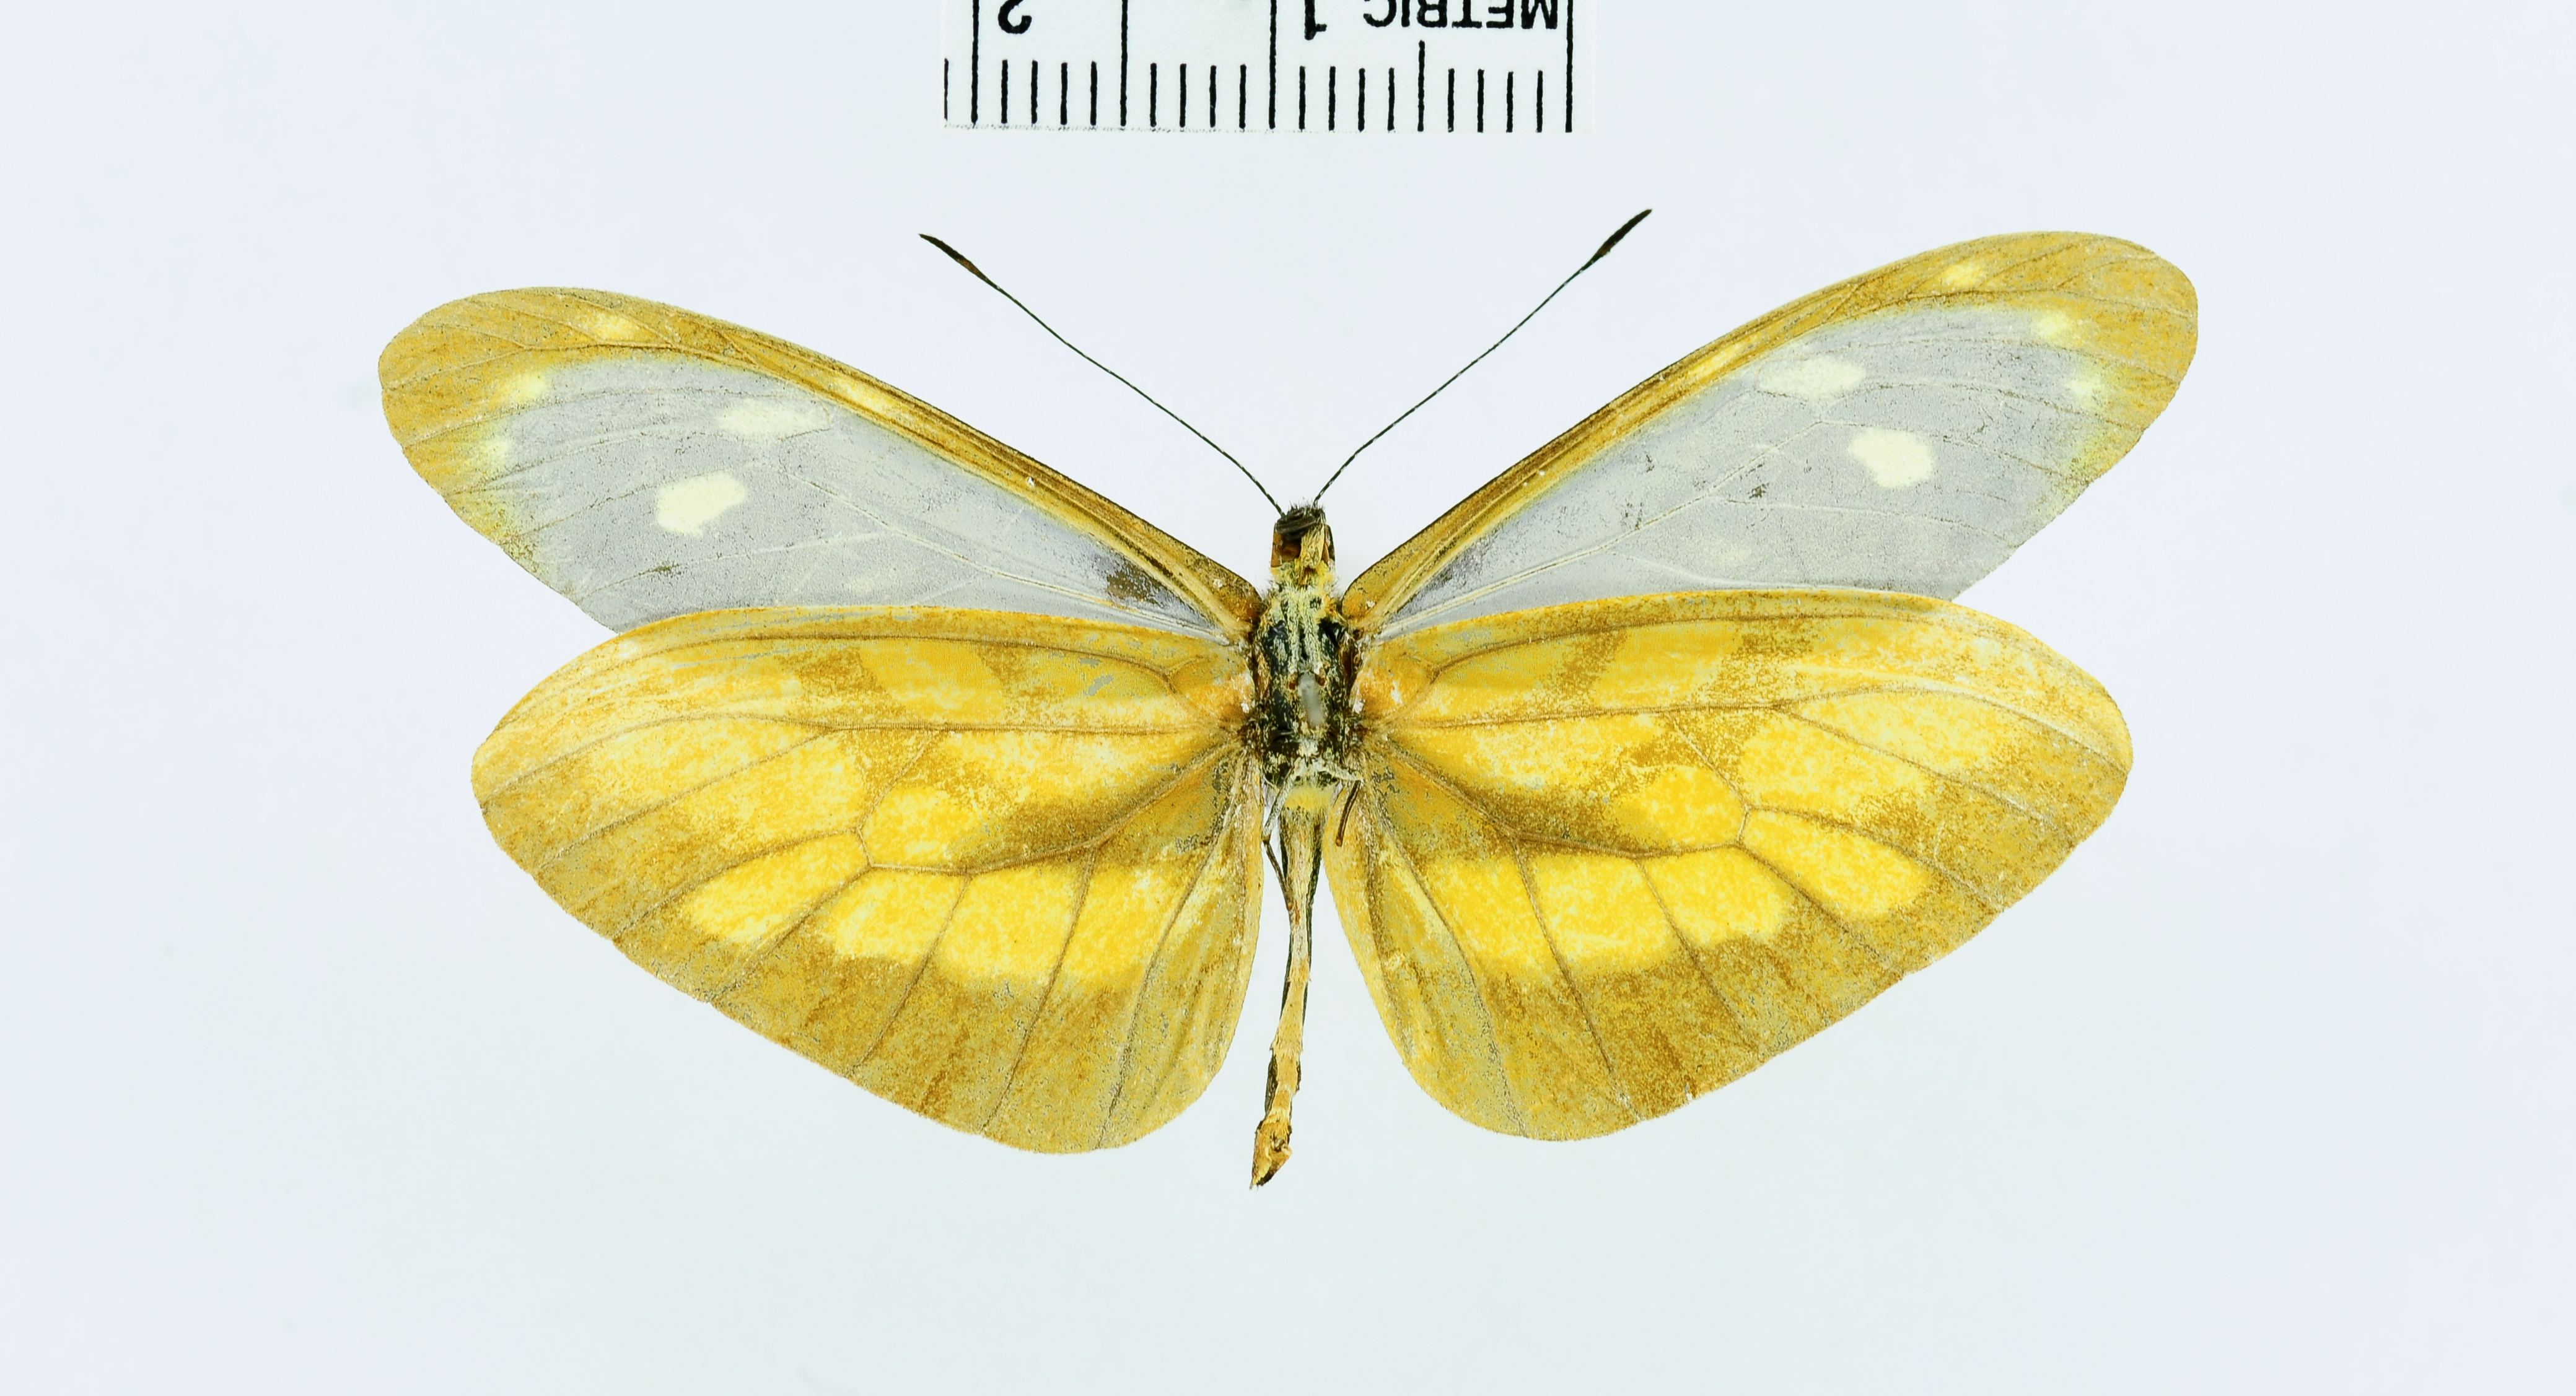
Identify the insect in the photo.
Enantia lua
